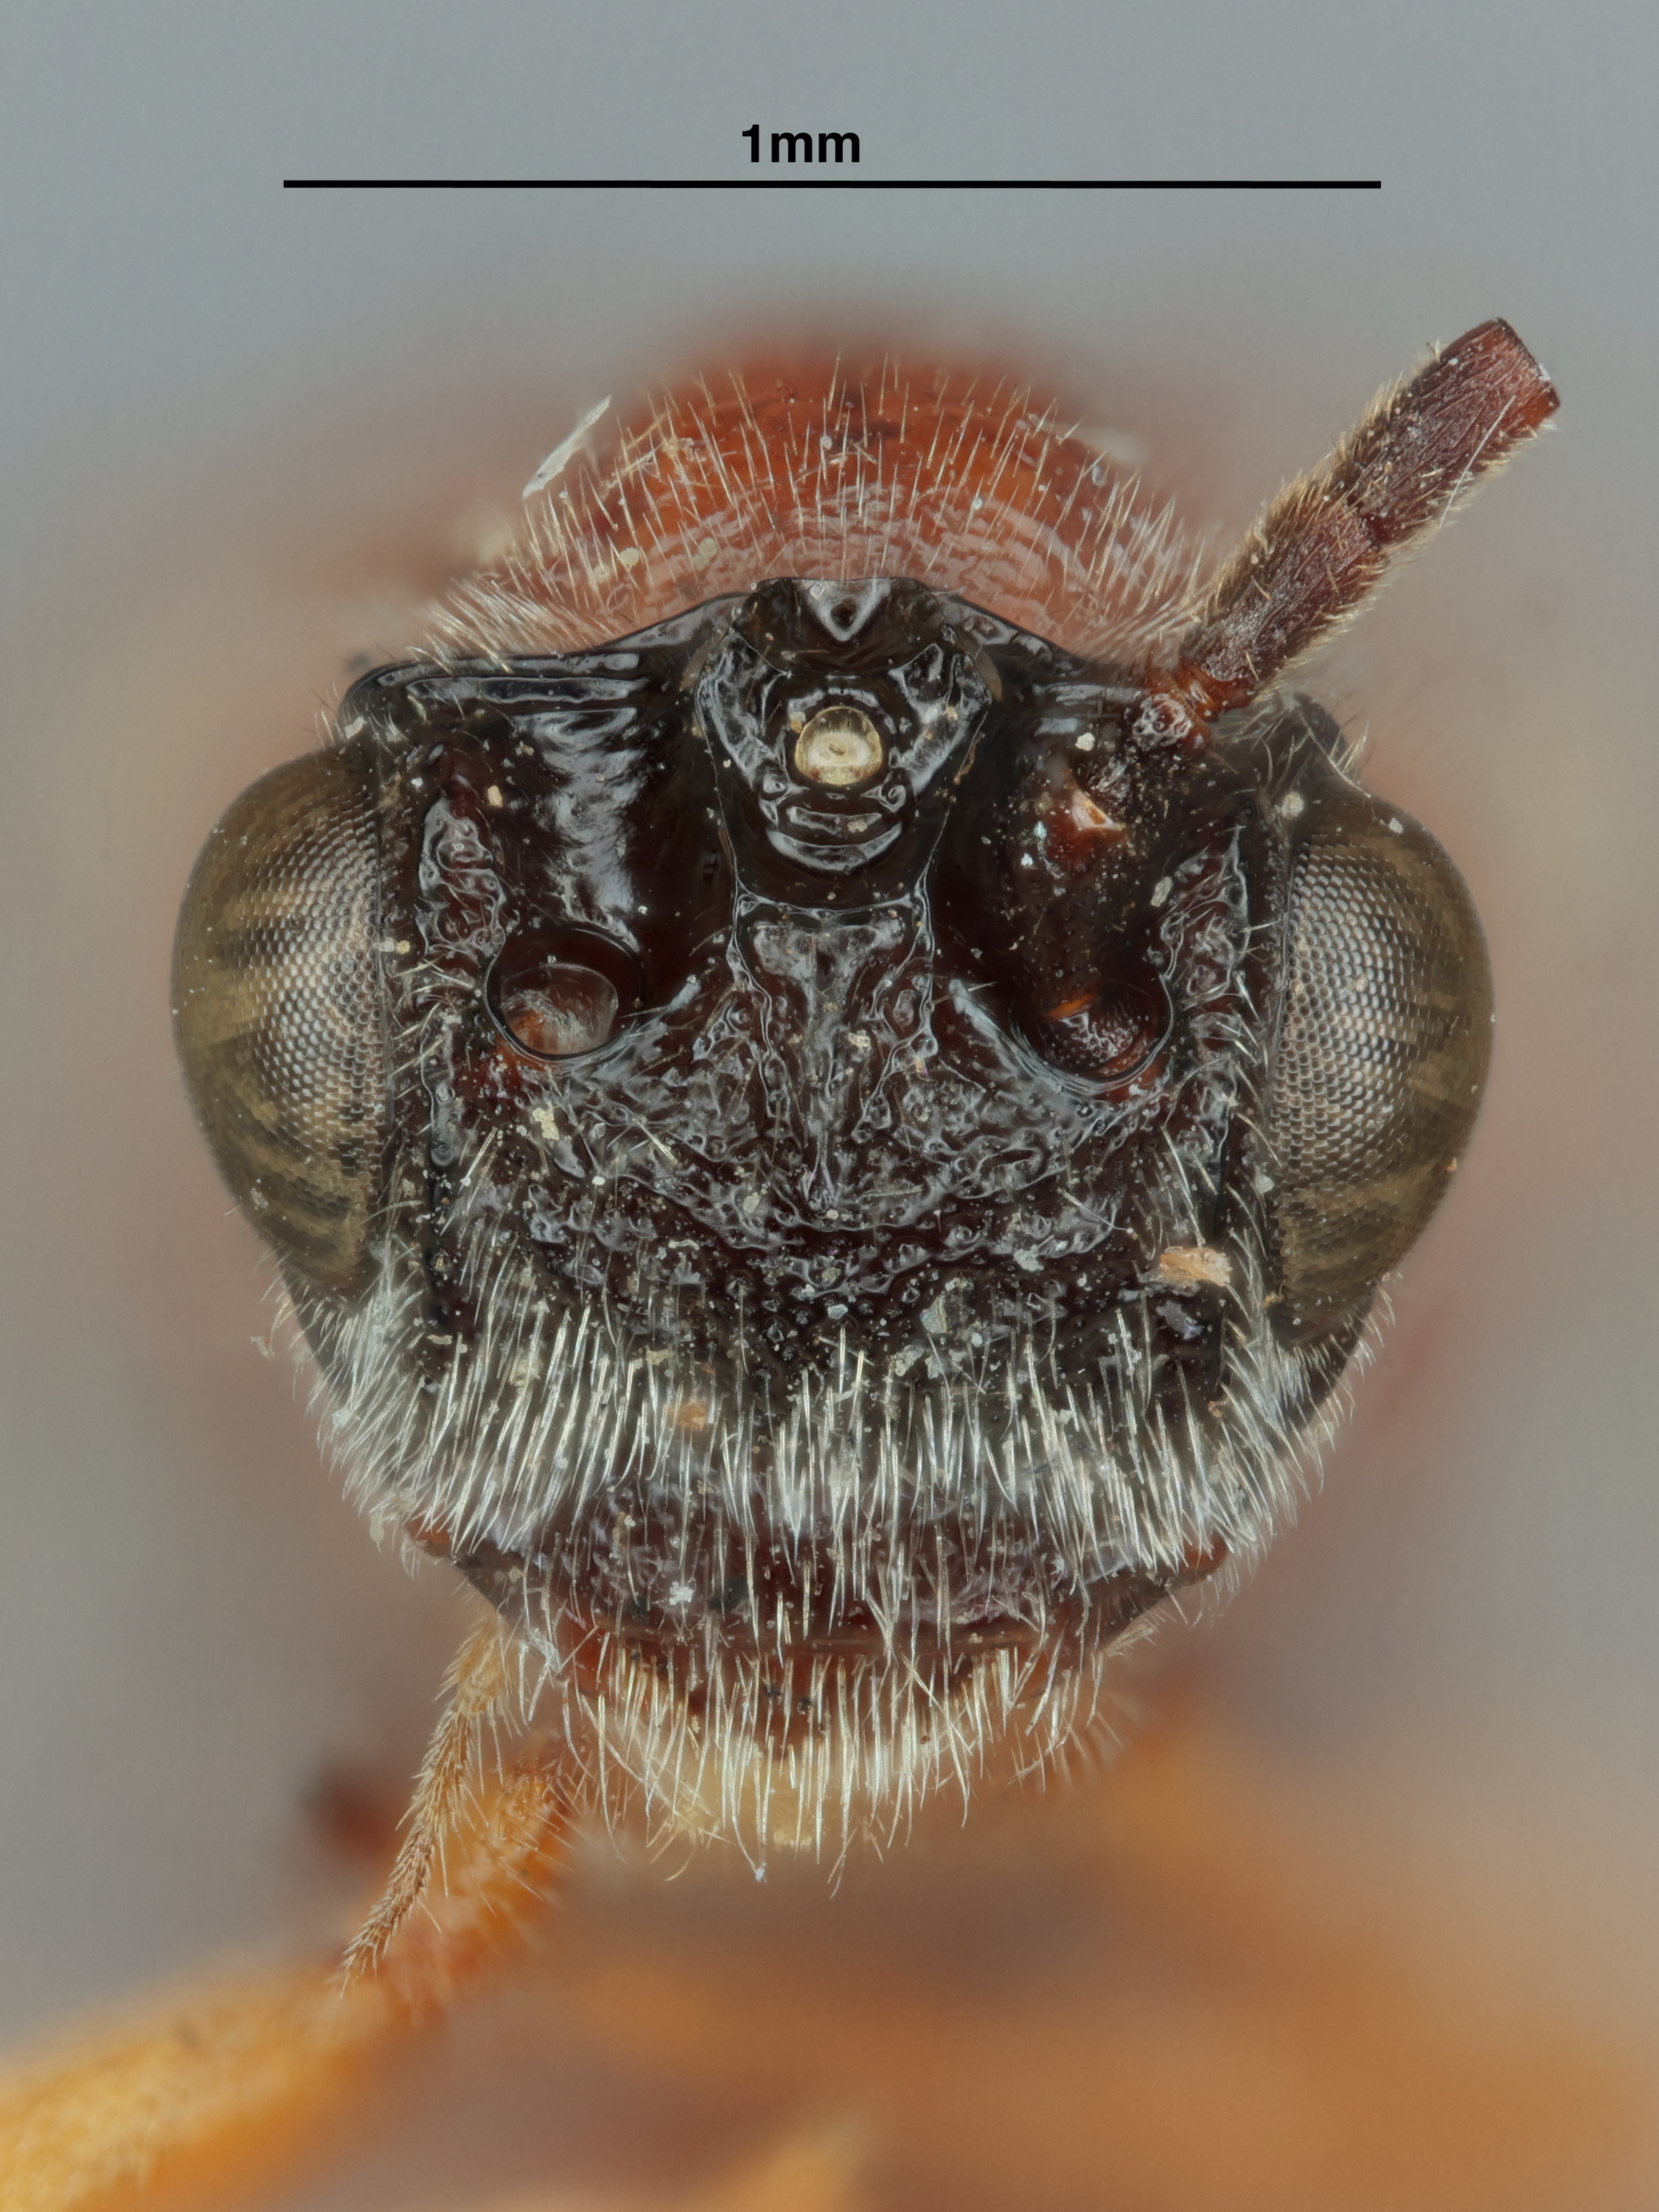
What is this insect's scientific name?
Urosigalphus rubicorpus
